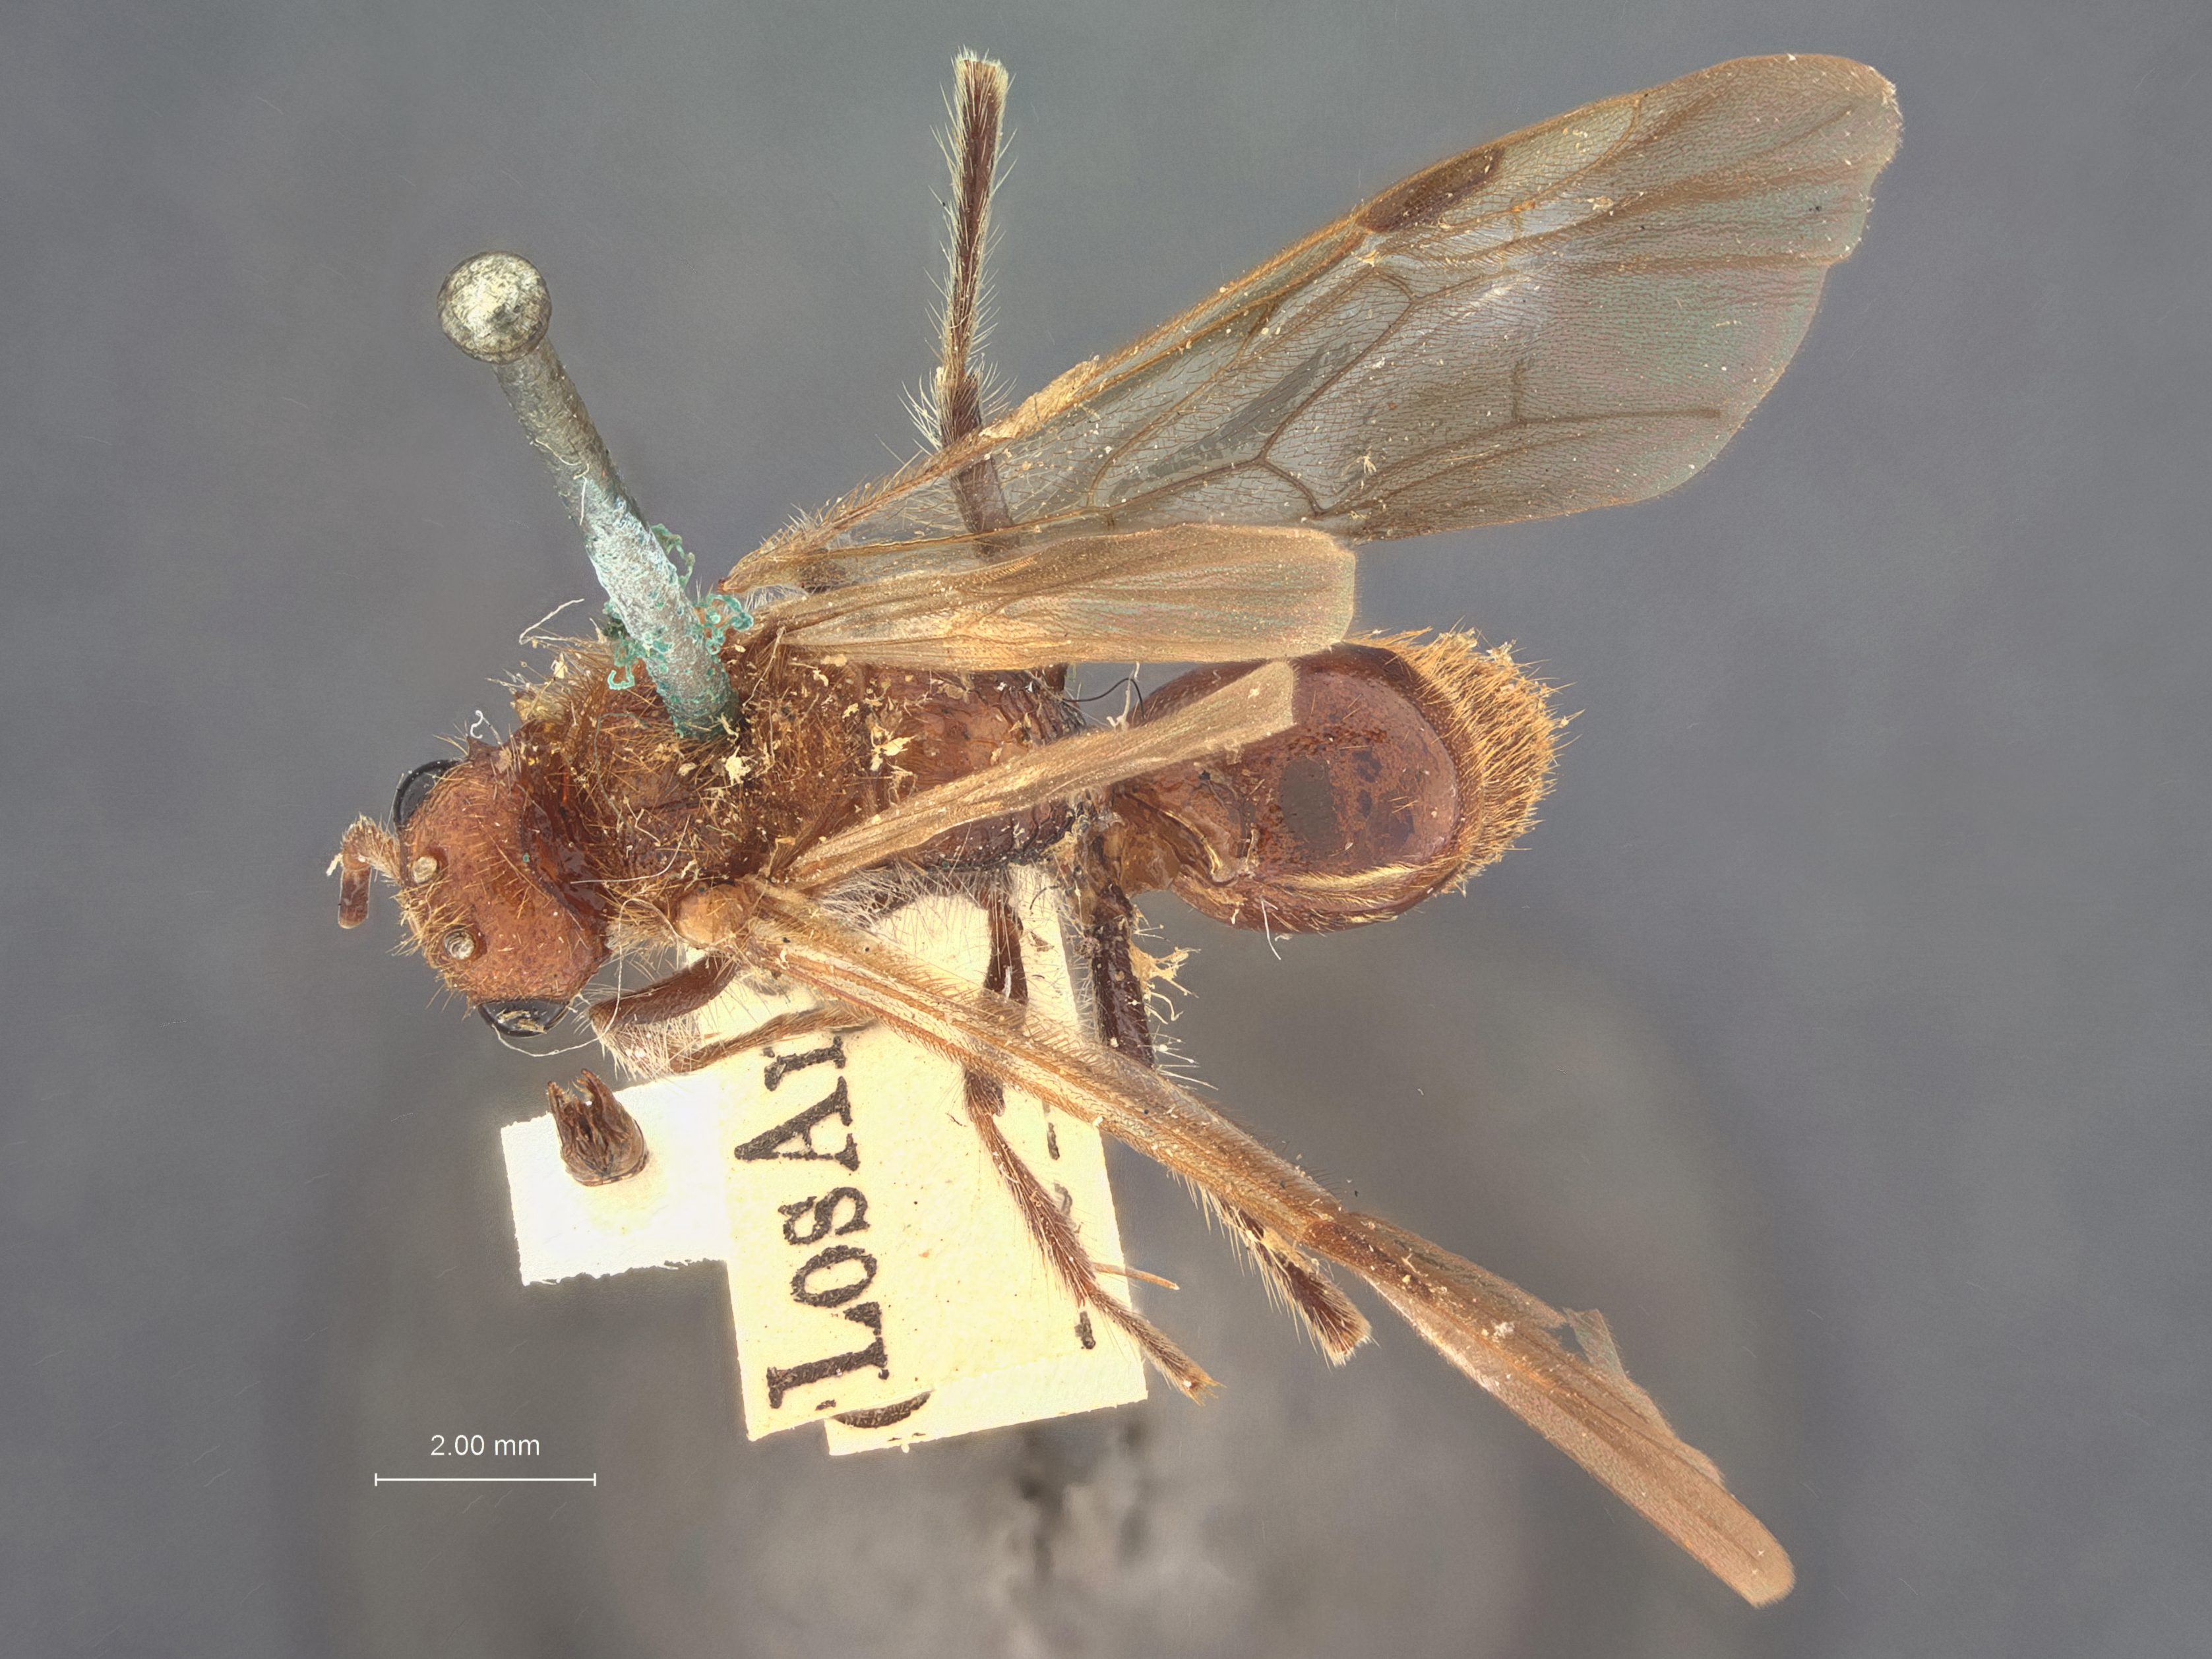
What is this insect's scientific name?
Pyrrhomelecta anthophorae
